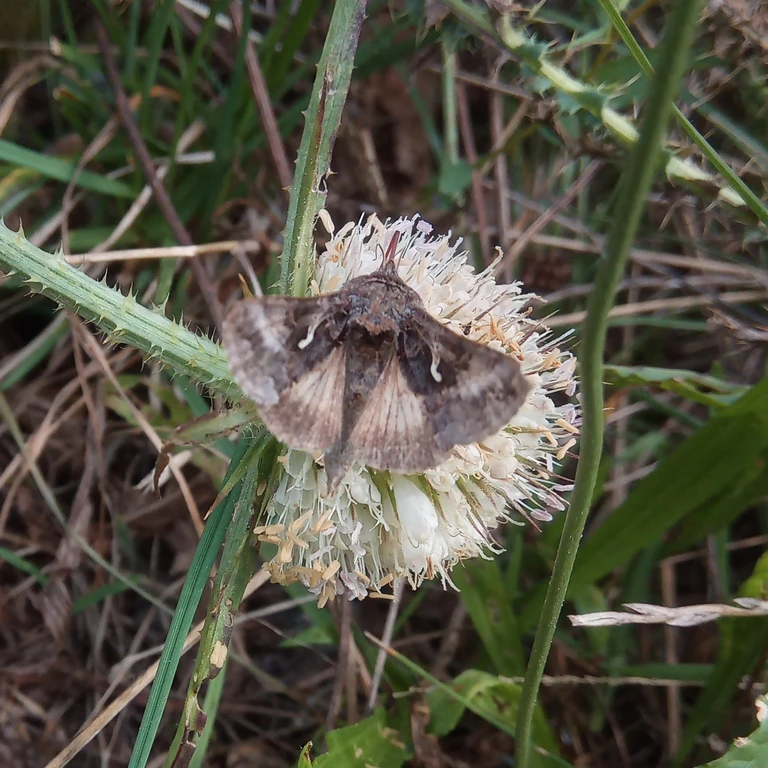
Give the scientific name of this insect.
Autographa gamma
